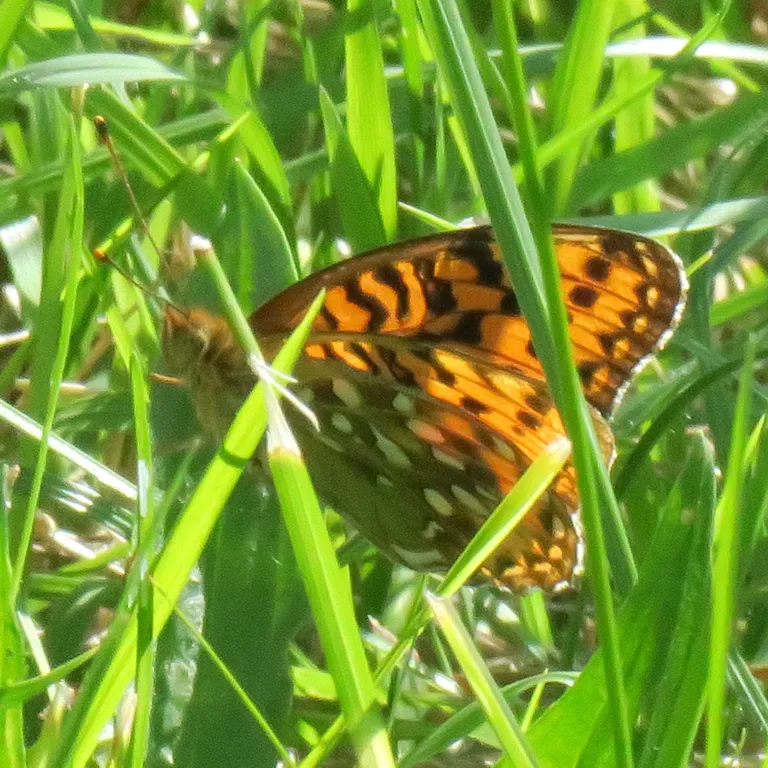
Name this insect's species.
Speyeria aglaja
